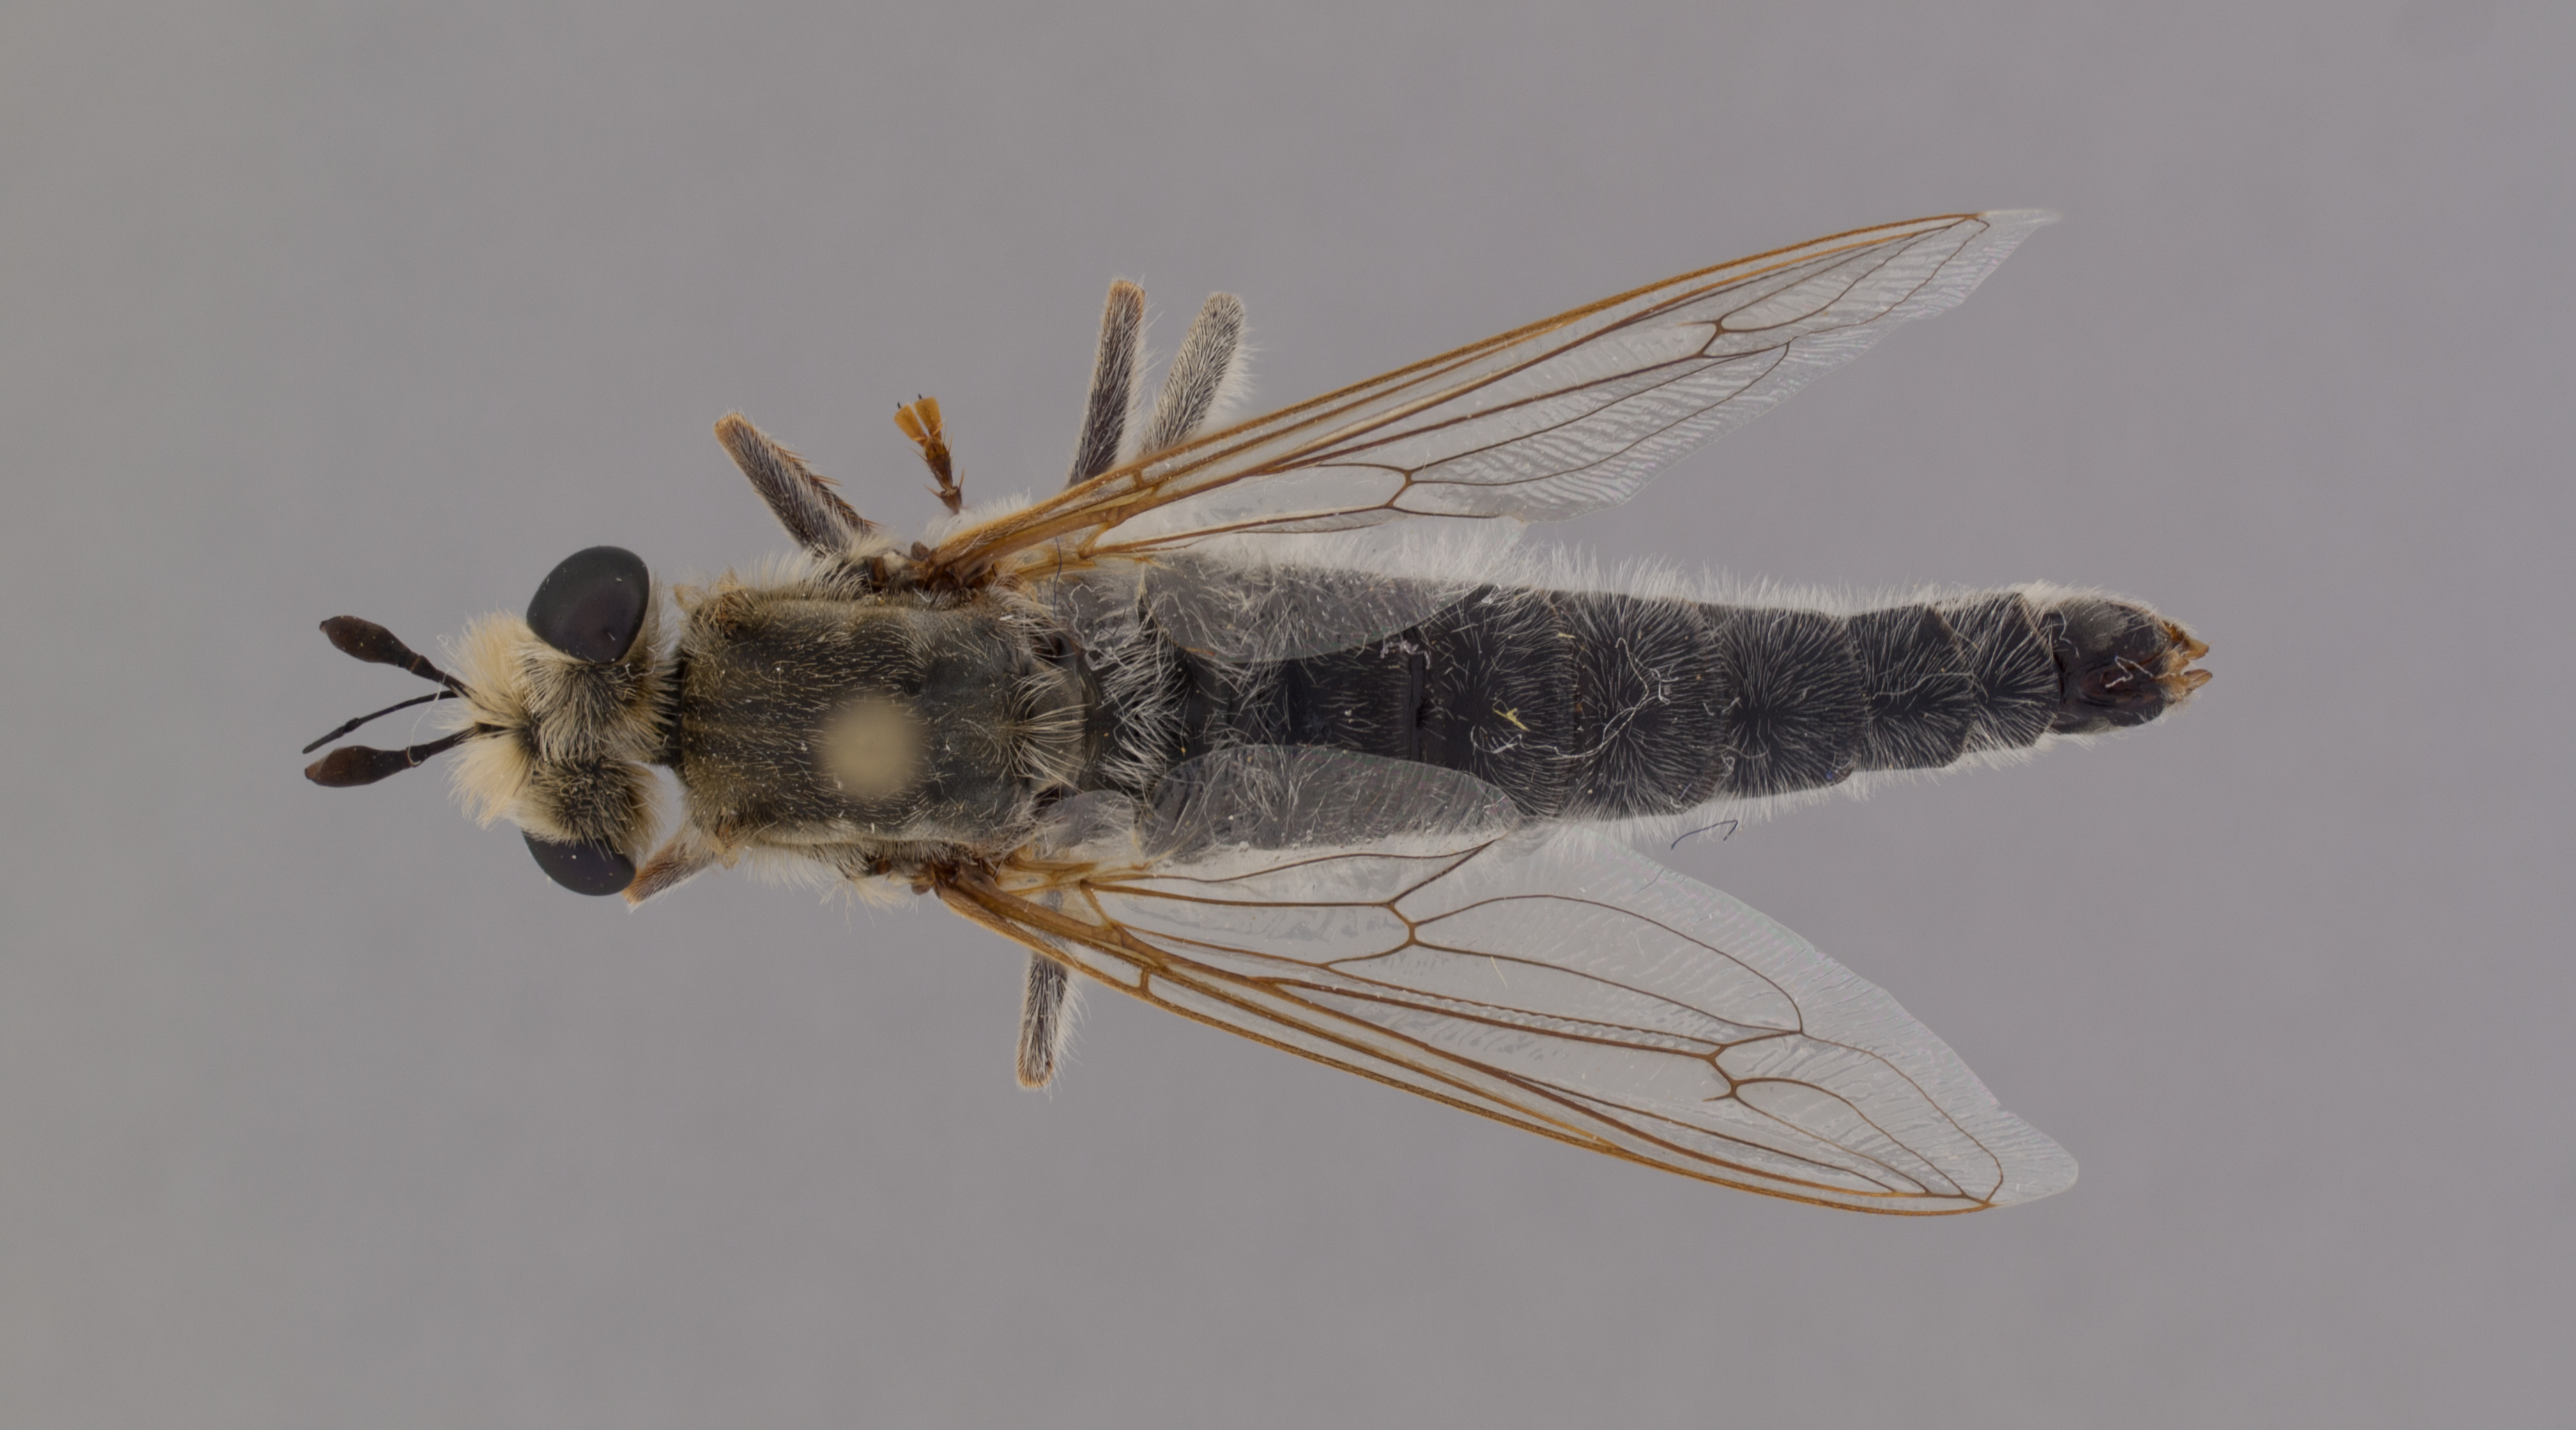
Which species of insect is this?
Namibimydas gaerdesi
